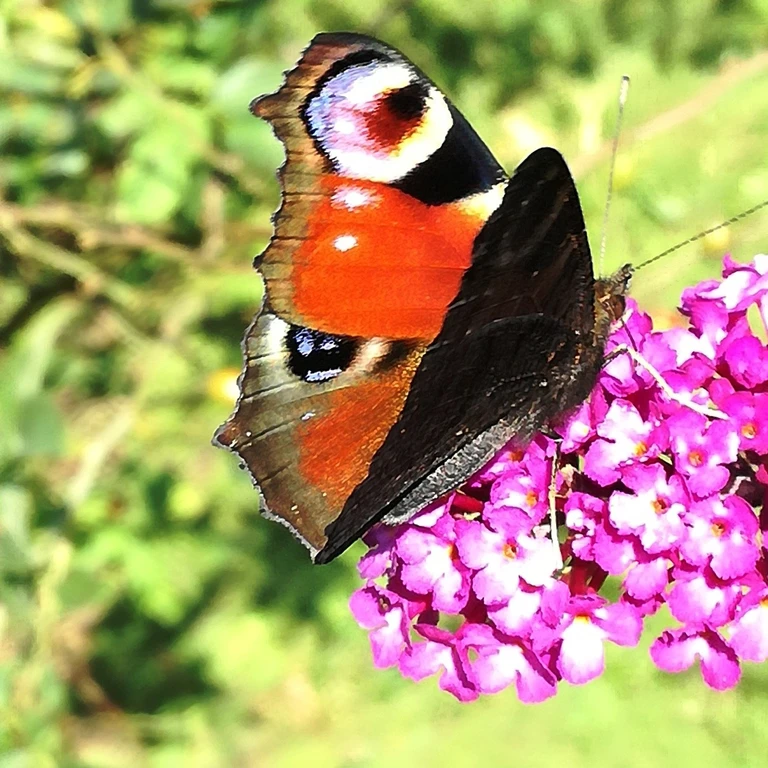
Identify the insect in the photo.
Aglais io
